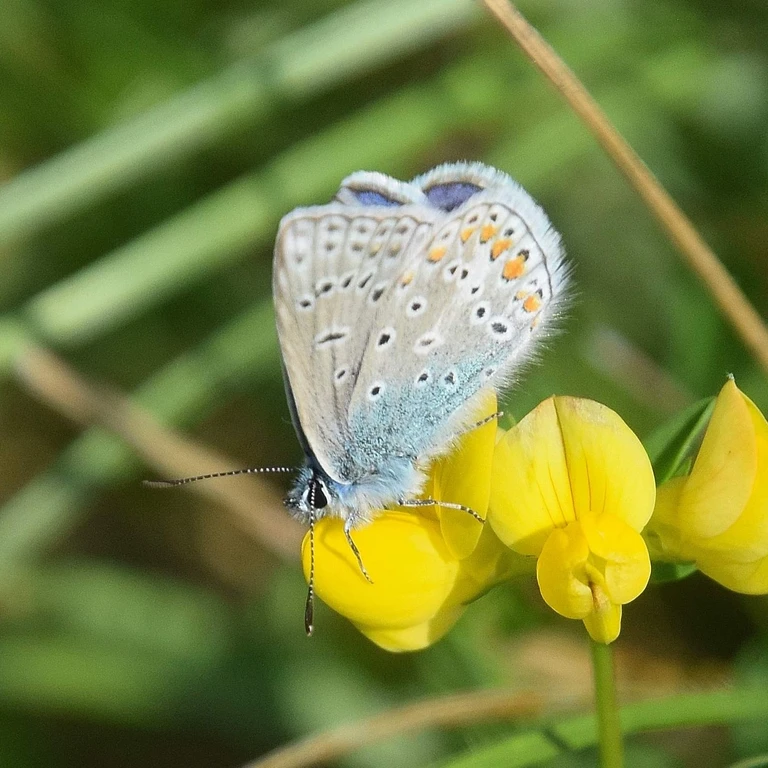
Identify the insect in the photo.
Polyommatus icarus
